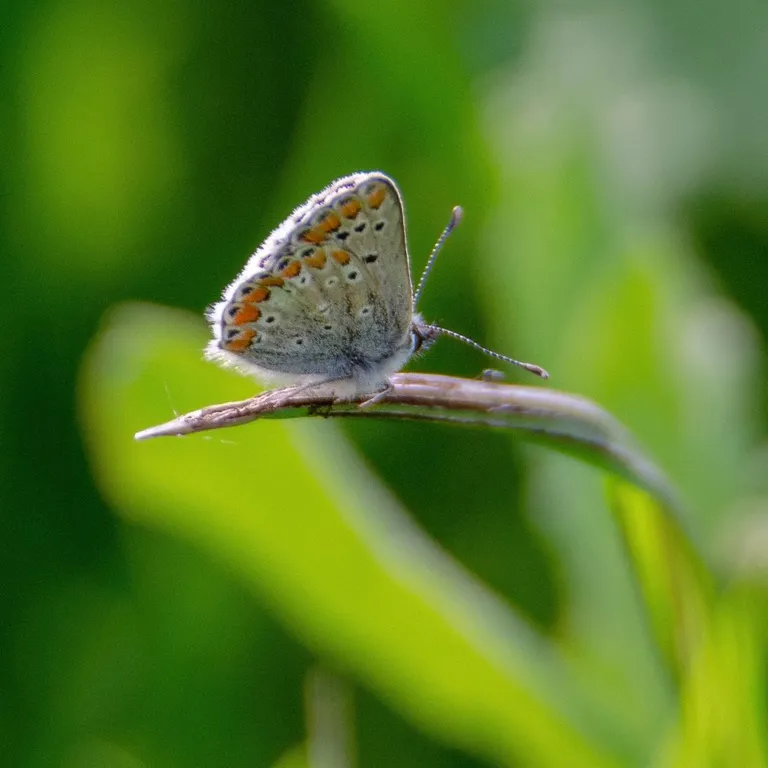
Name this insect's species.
Aricia agestis/artaxerxes
